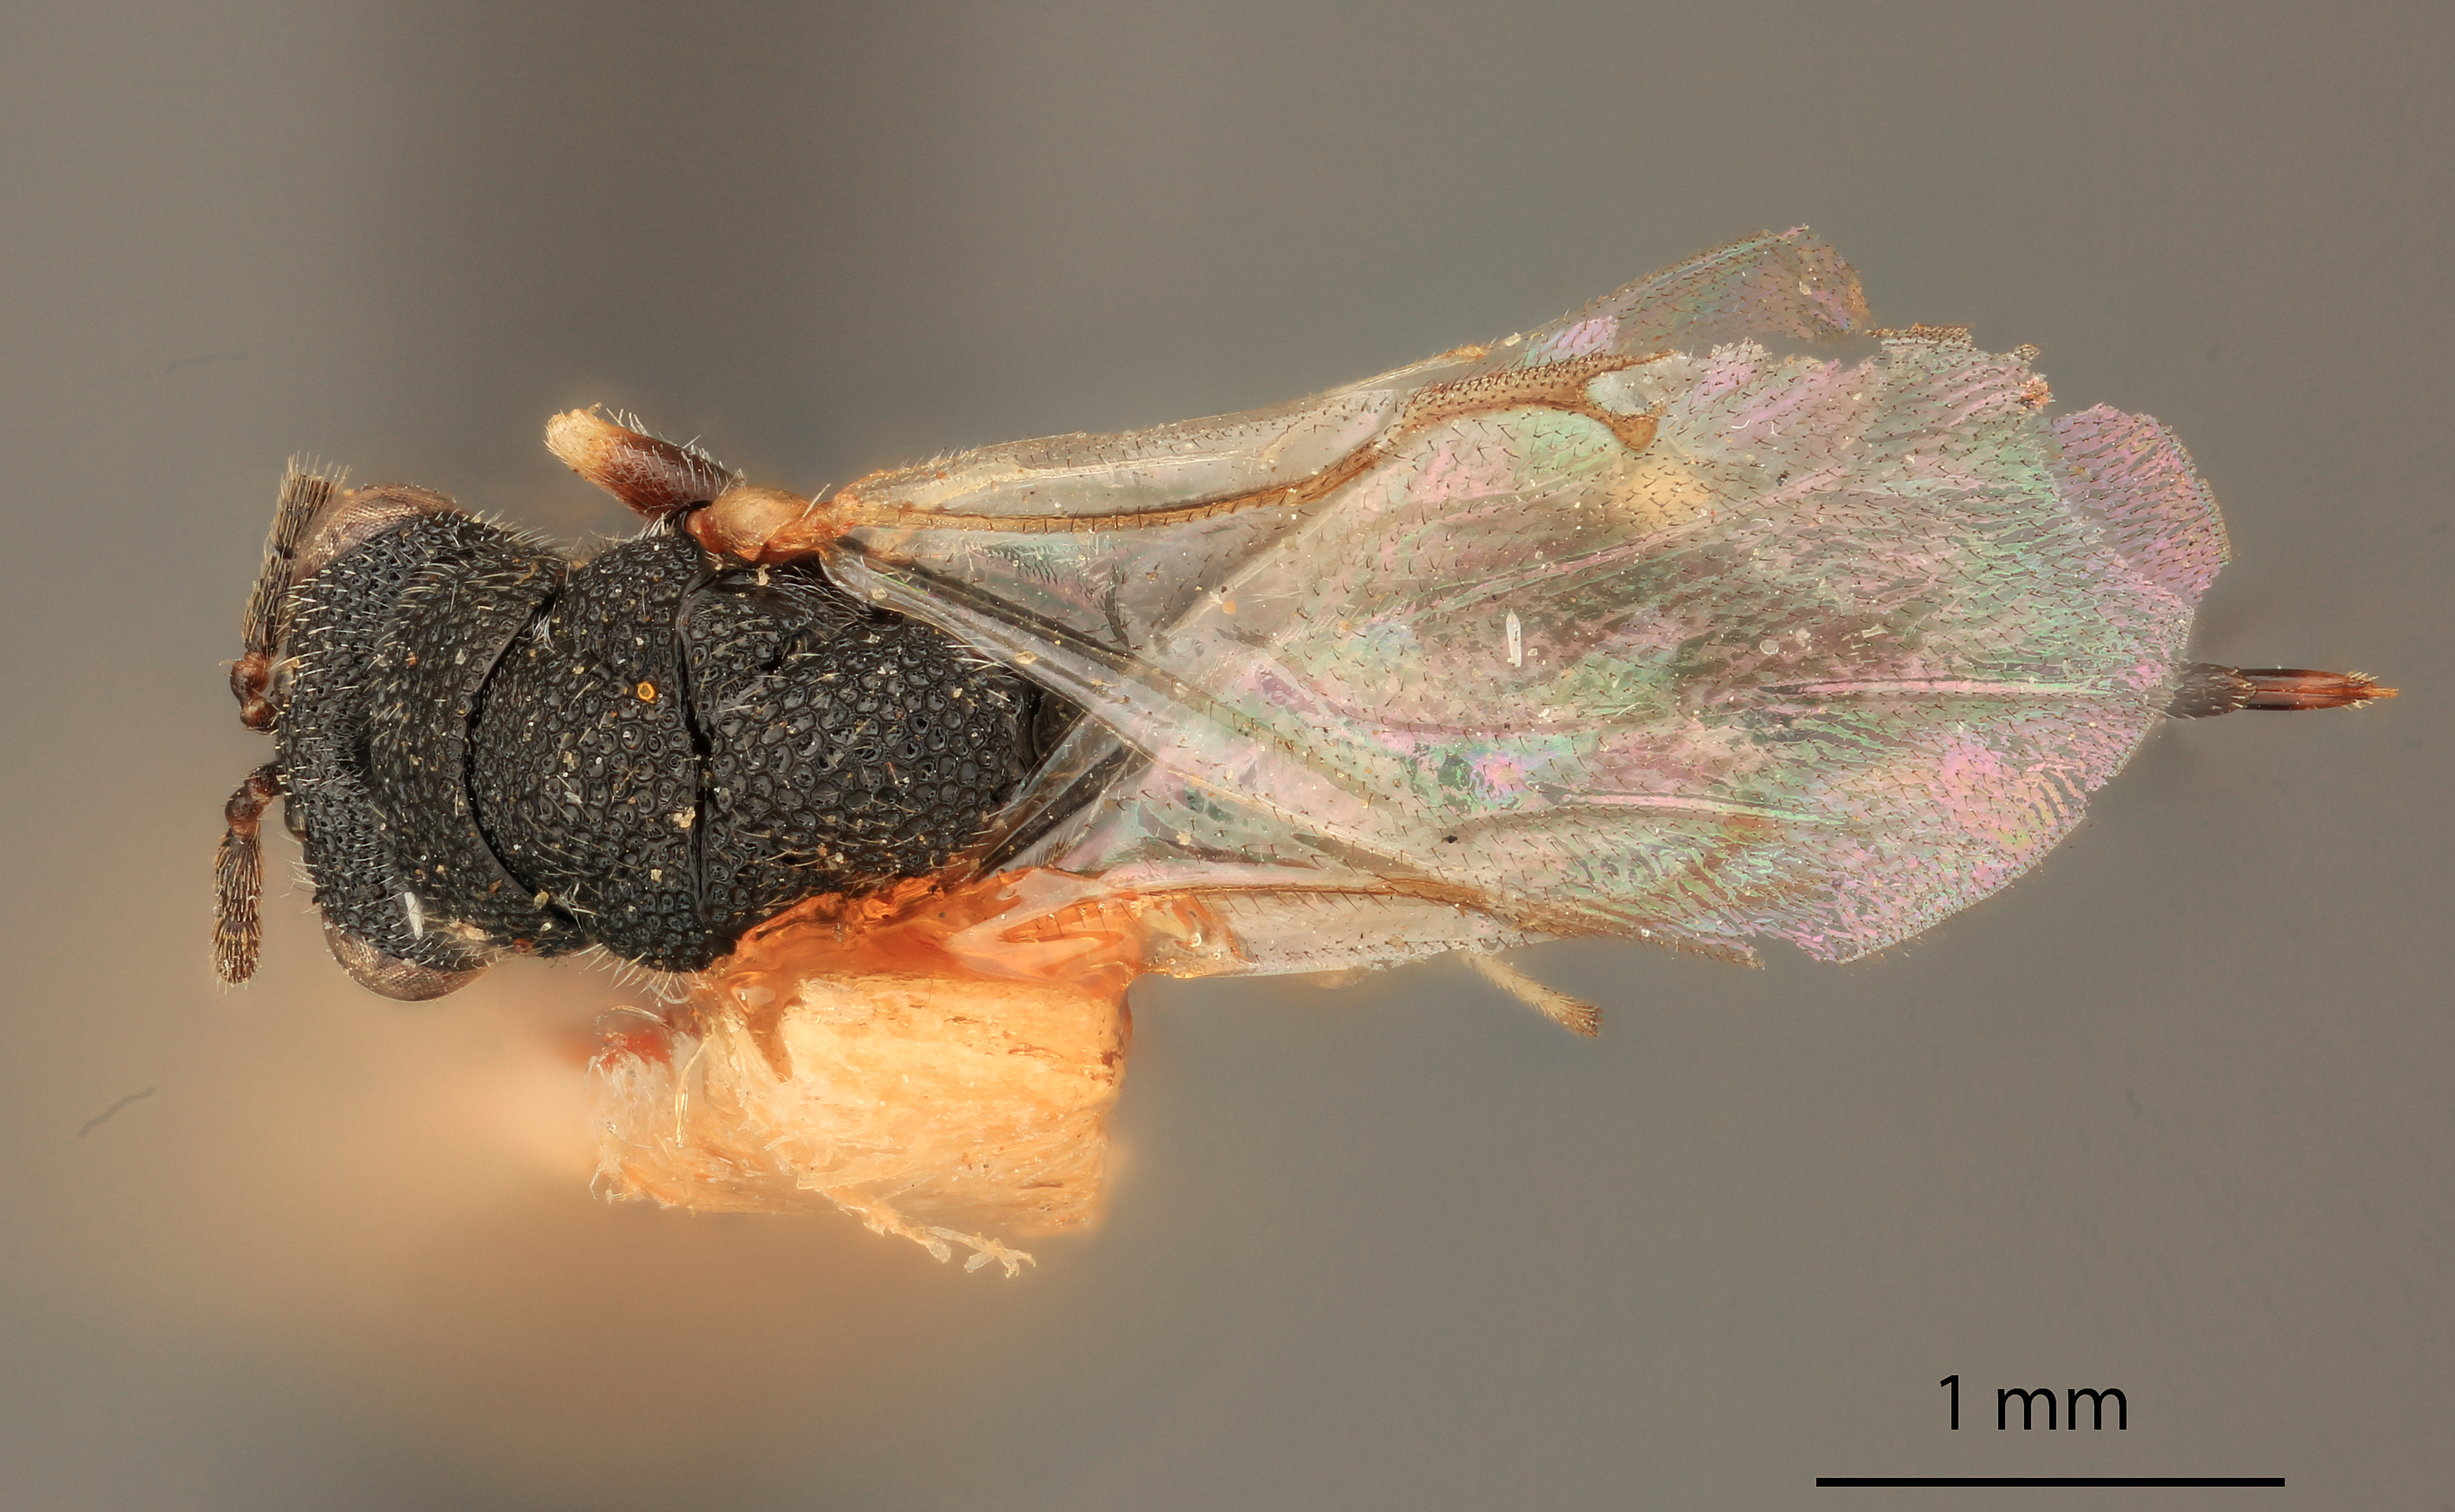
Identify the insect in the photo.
Eurytoma plana
